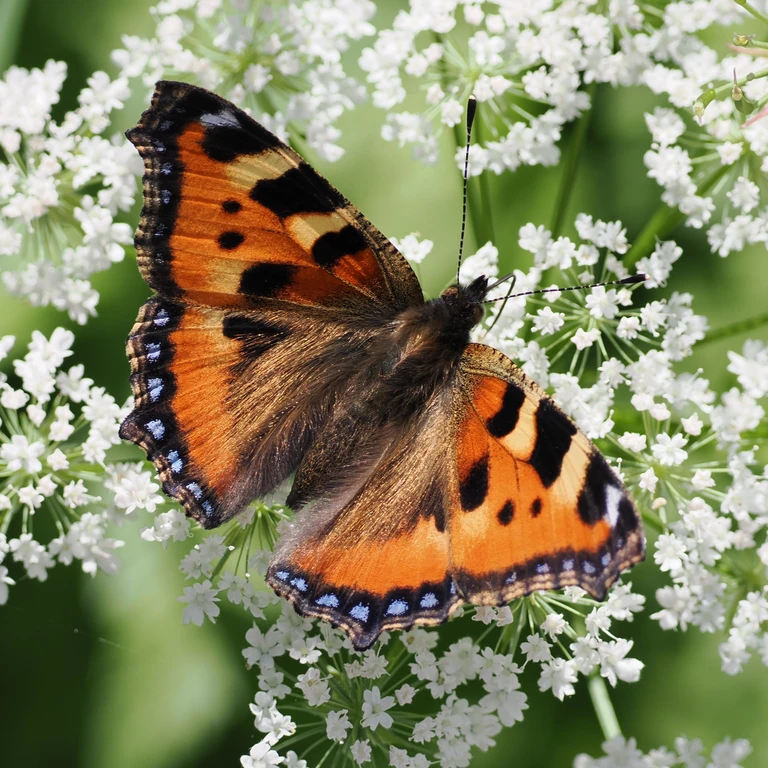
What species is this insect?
Aglais urticae
